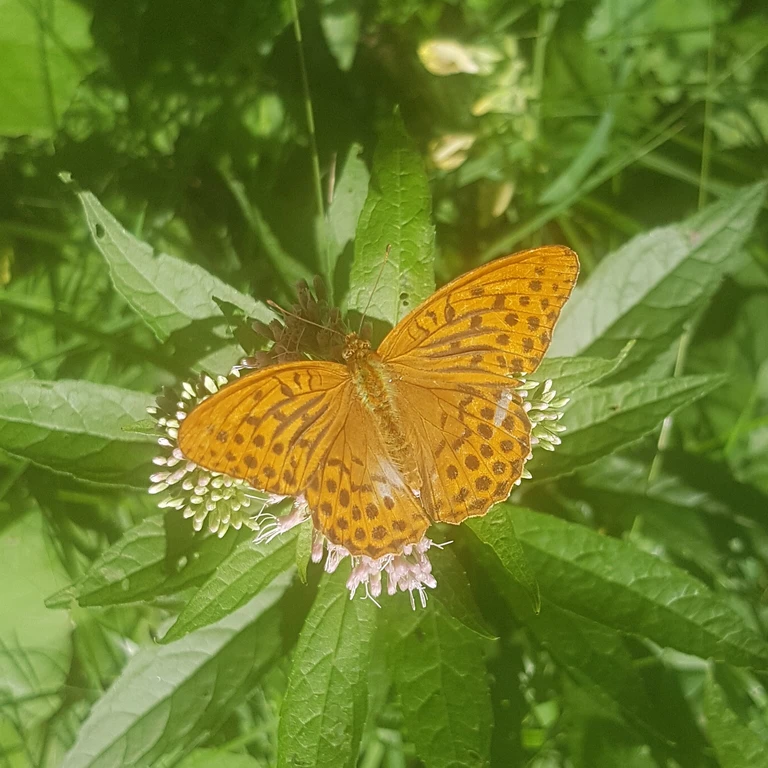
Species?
Argynnis paphia
